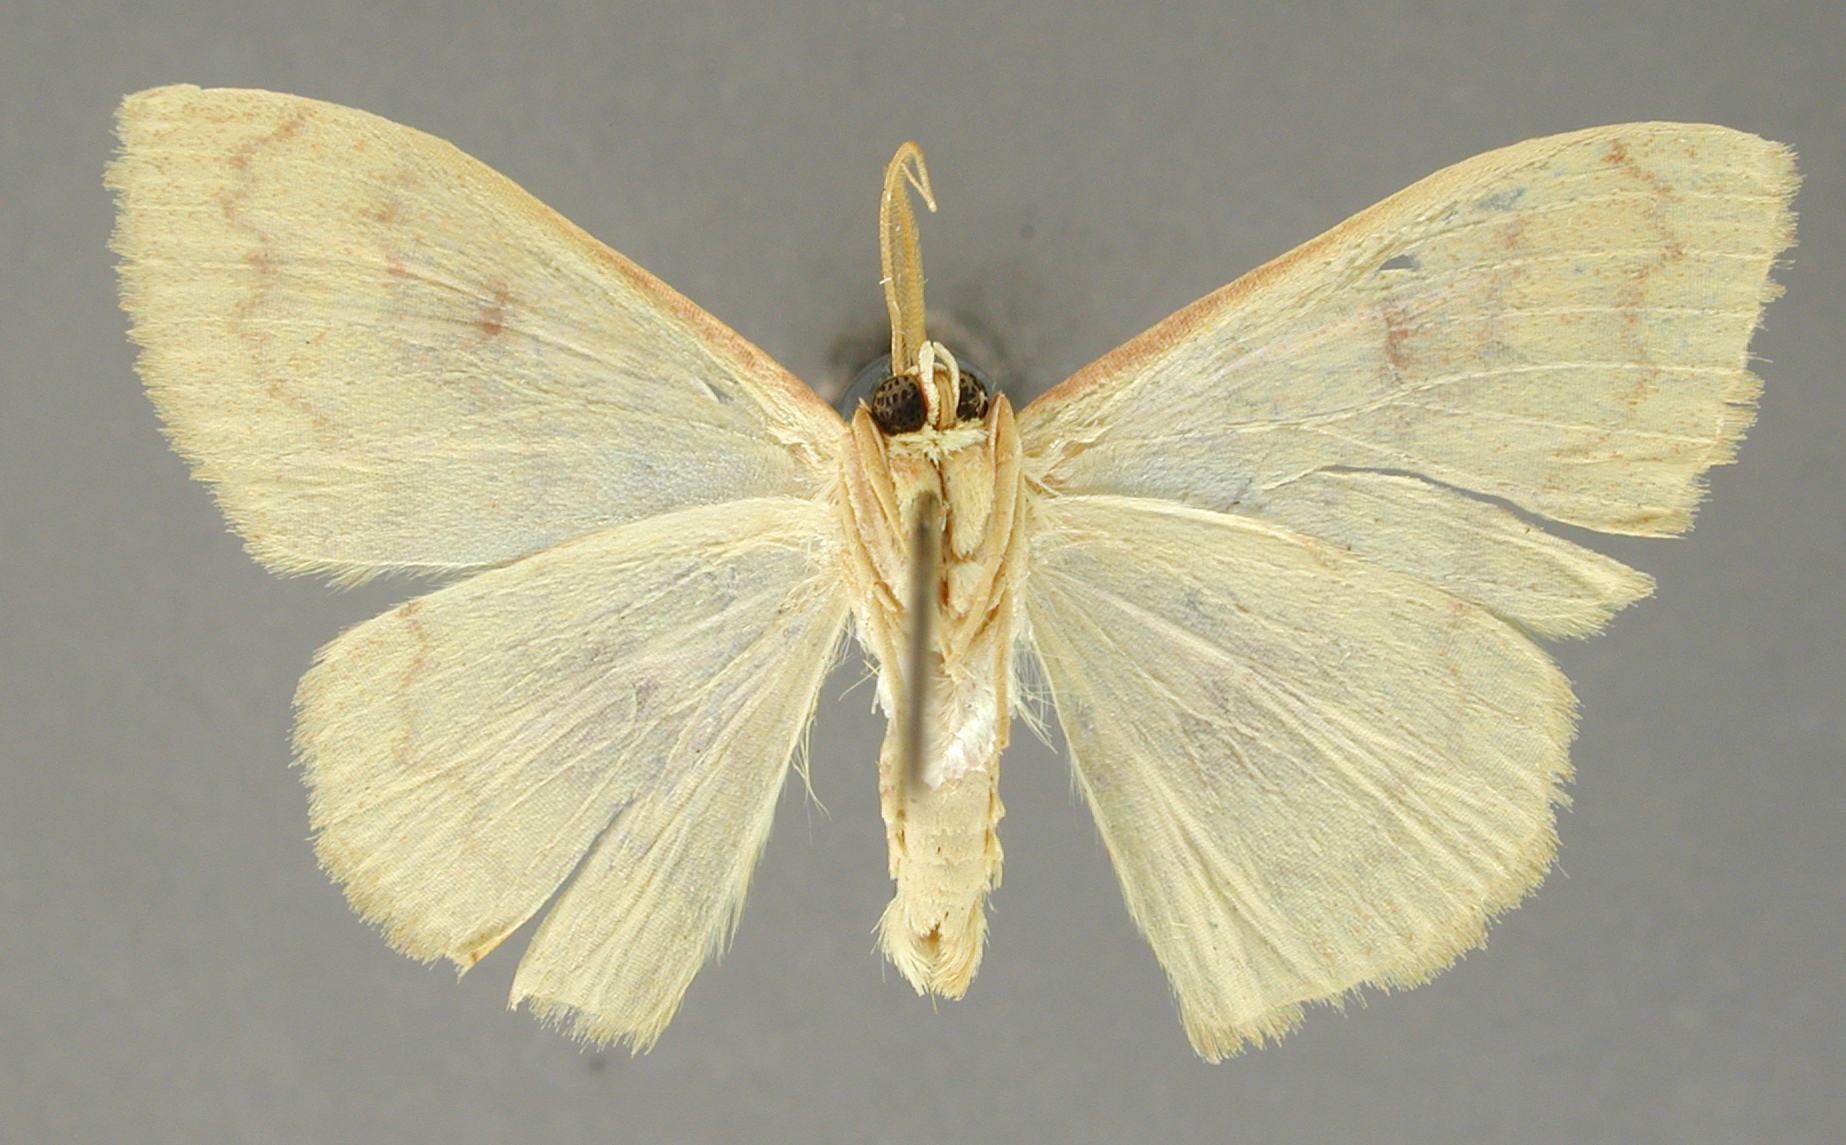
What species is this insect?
Semaeopus discosa
